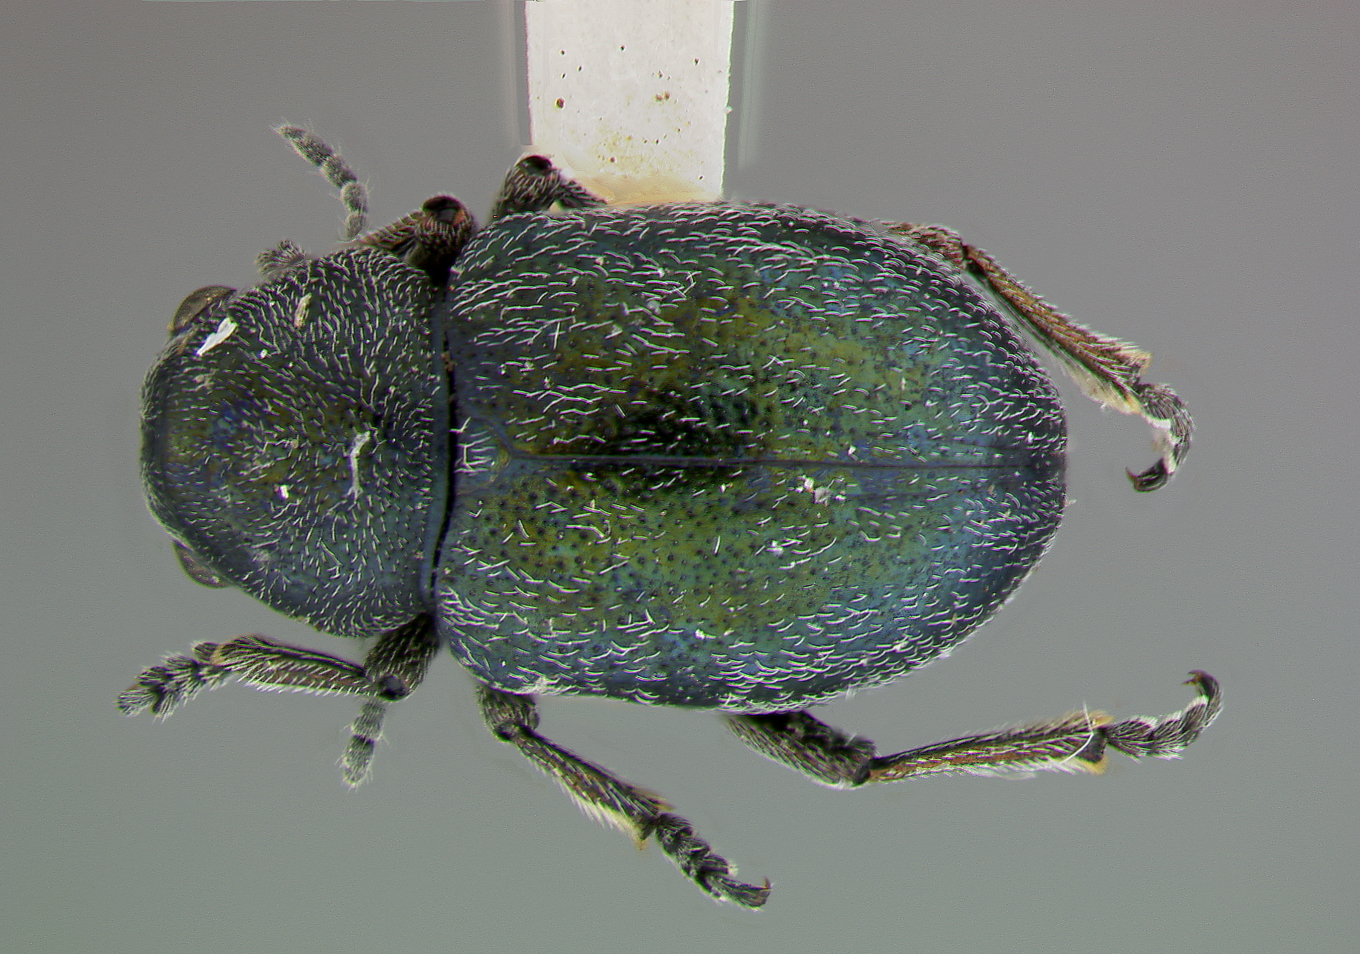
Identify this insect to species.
Graphops viridis
